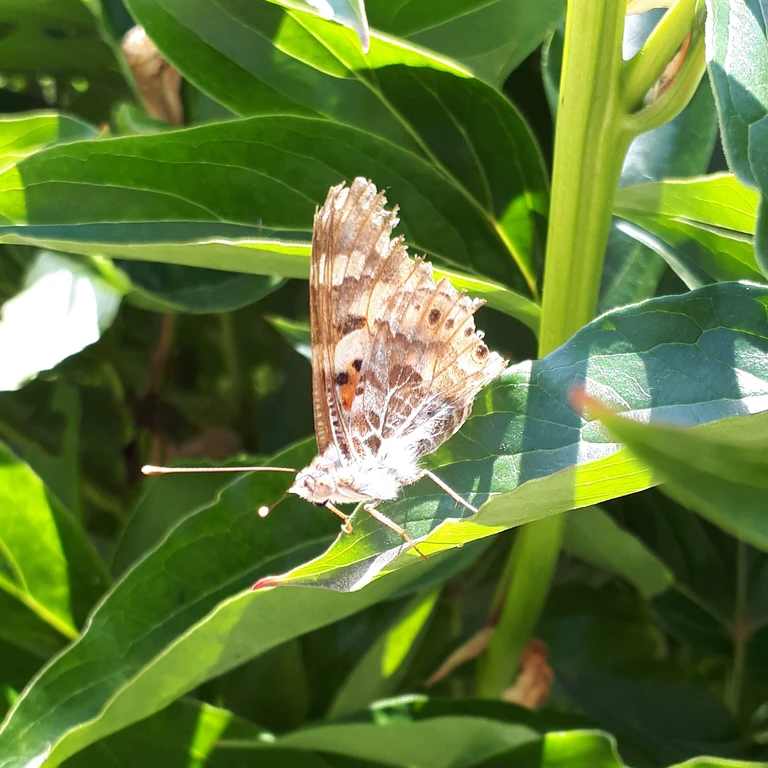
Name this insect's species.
Vanessa cardui
